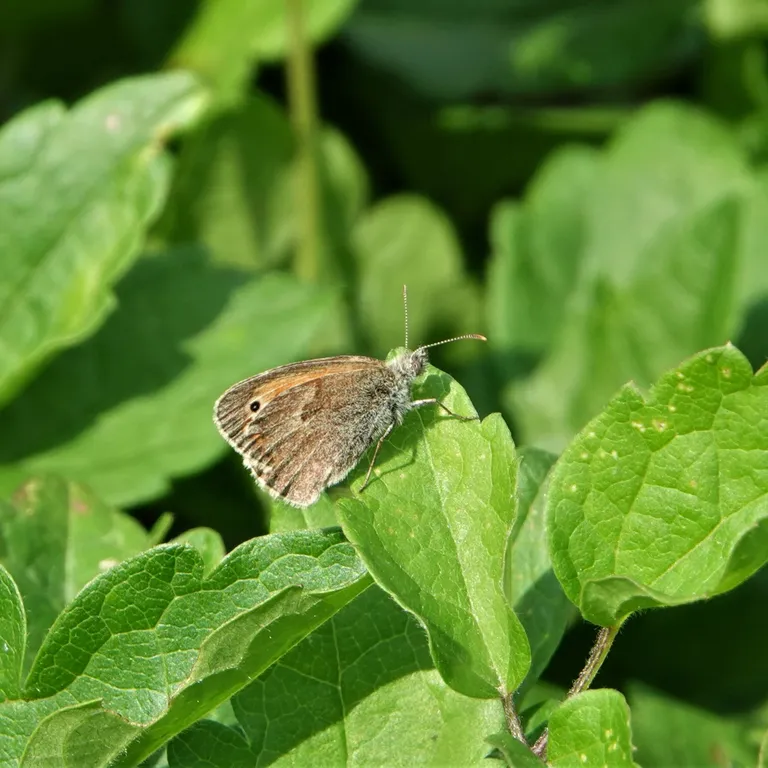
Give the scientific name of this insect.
Coenonympha pamphilus
